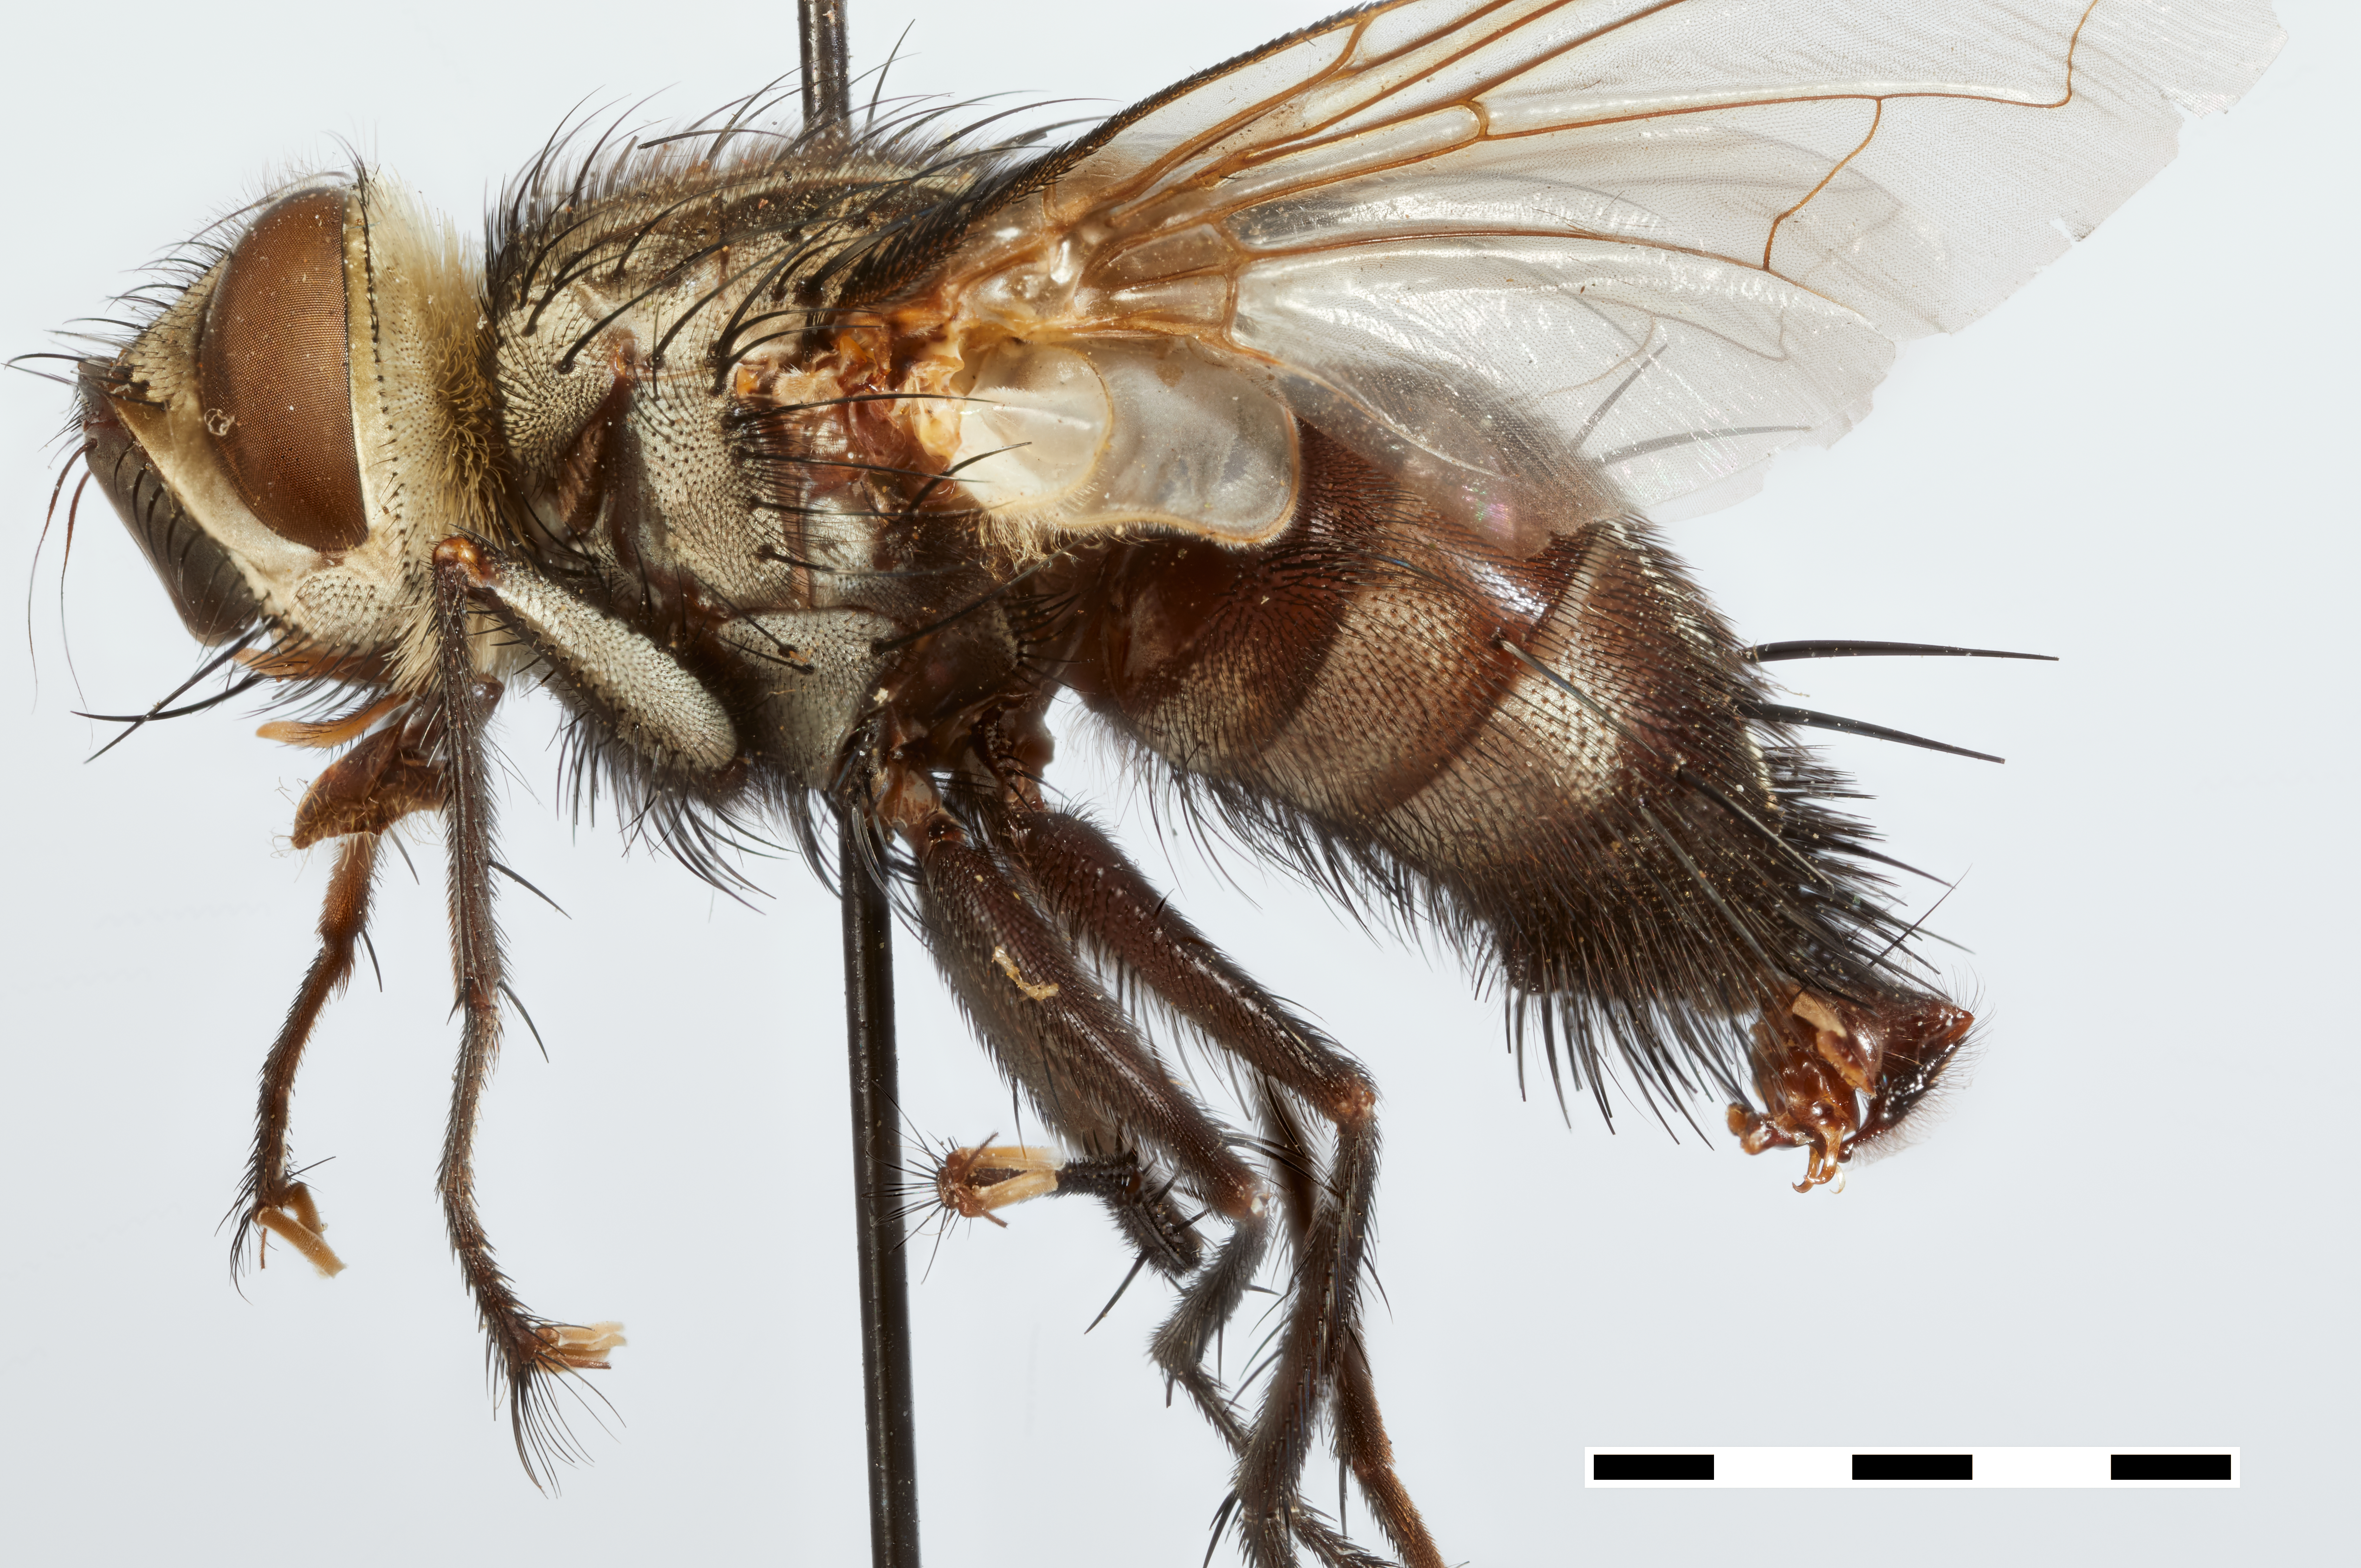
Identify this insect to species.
Phorocera imitator
